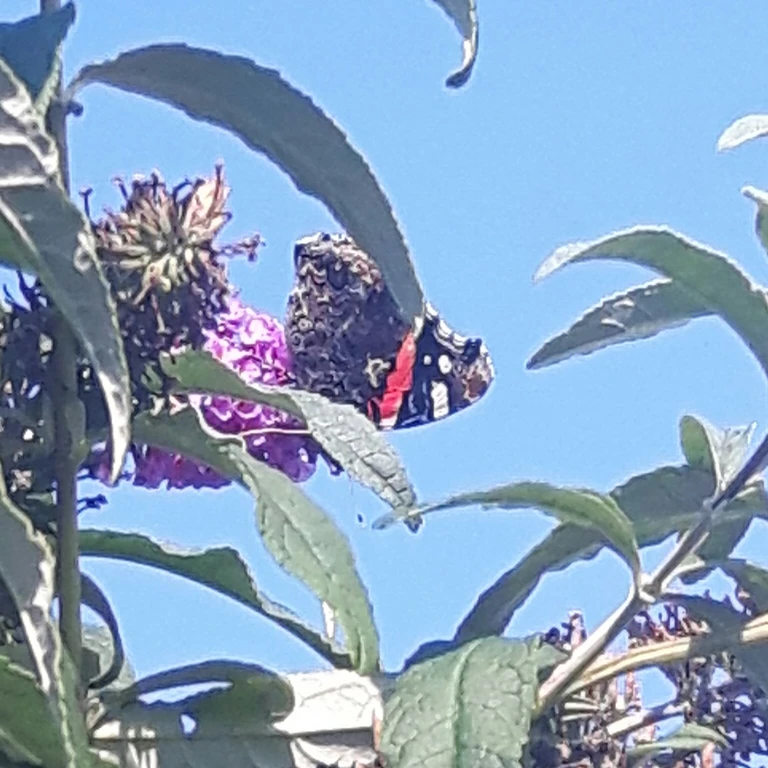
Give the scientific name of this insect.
Vanessa atalanta
